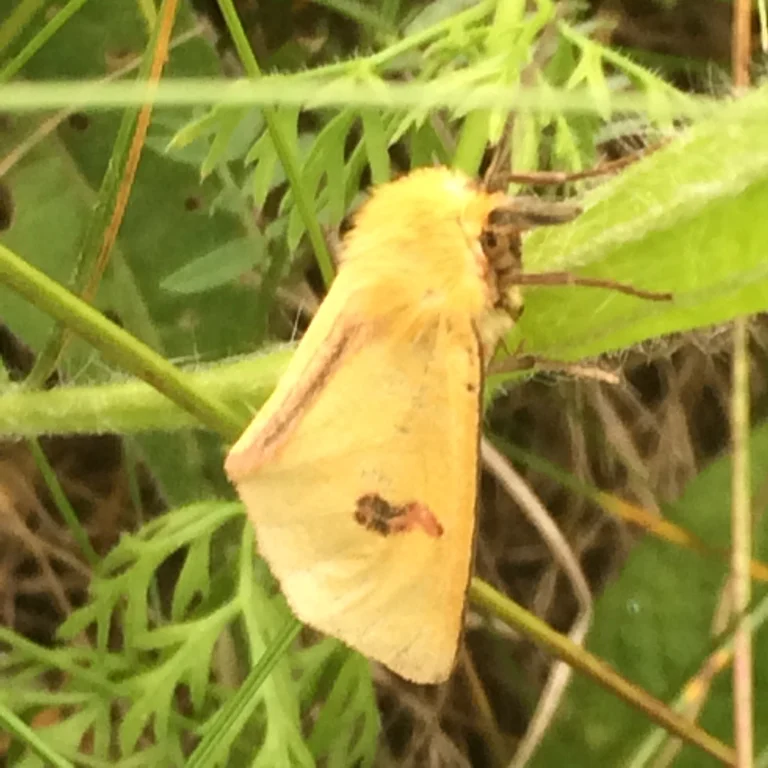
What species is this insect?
Diacrisia sannio
